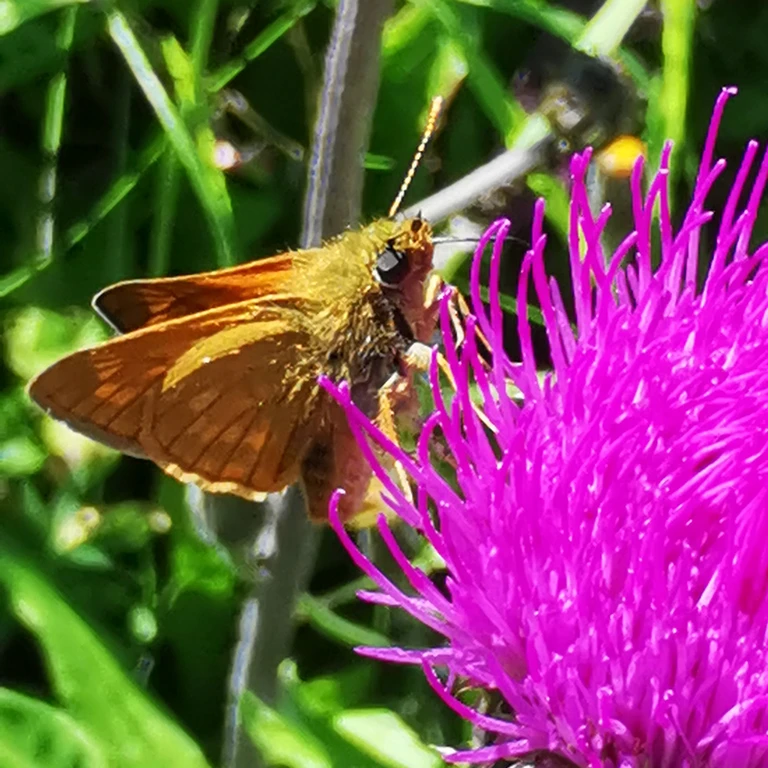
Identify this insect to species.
Ochlodes sylvanus (also Ochlodes venata)
